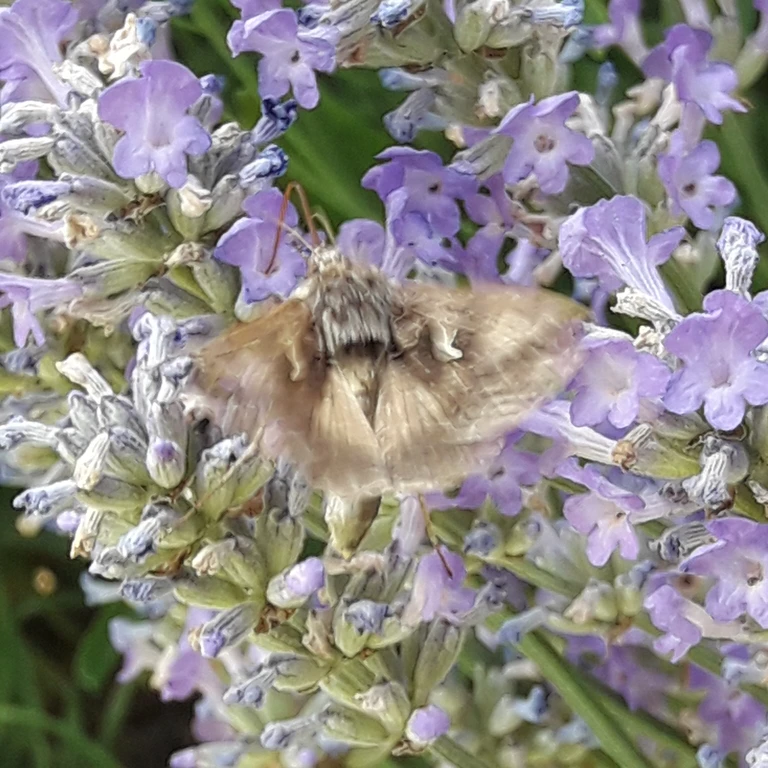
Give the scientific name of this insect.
Autographa gamma
